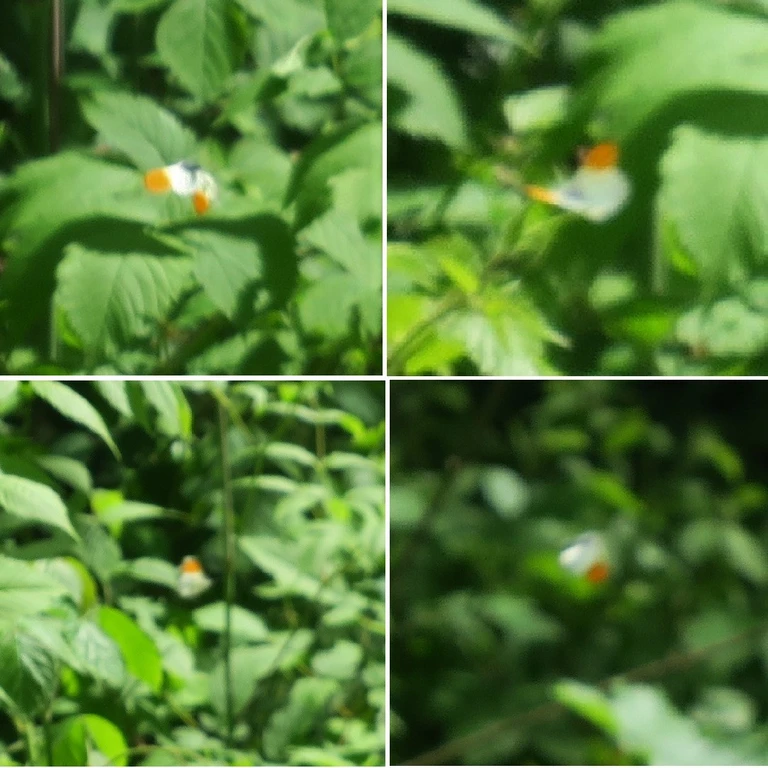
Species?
Anthocharis cardamines
